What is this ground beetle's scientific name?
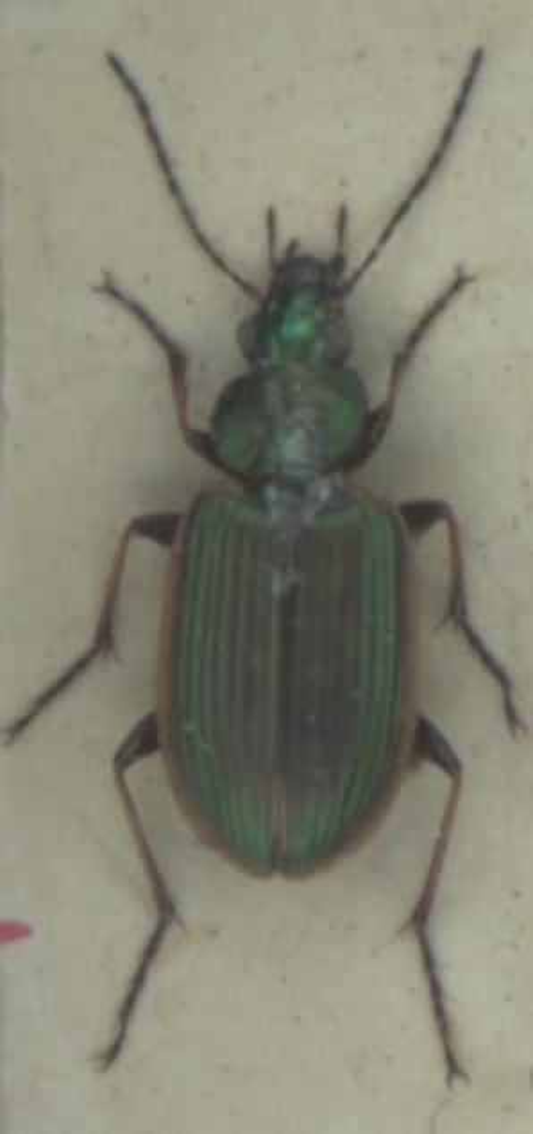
Agonum marginatum
